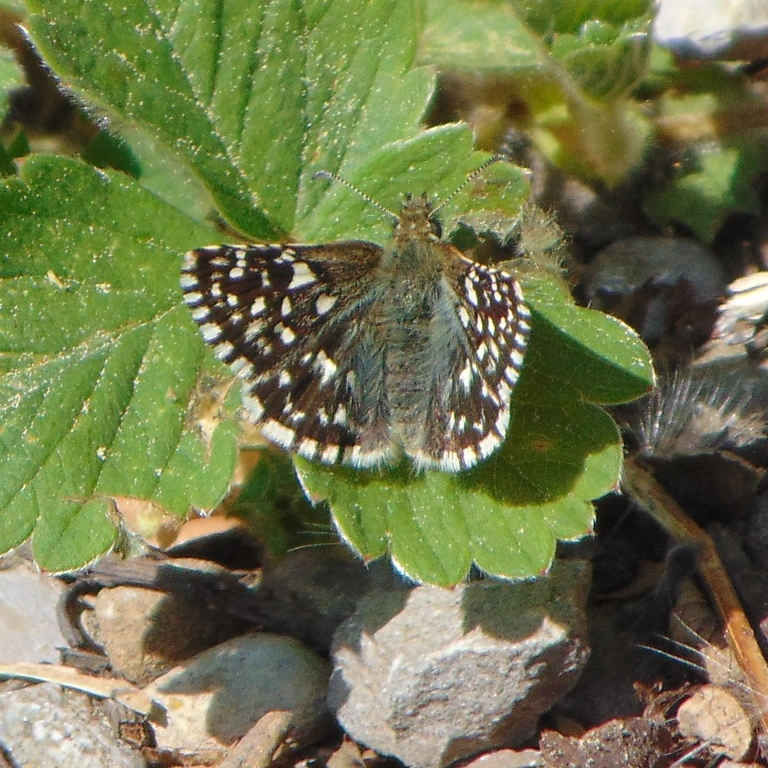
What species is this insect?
Pyrgus malvae
